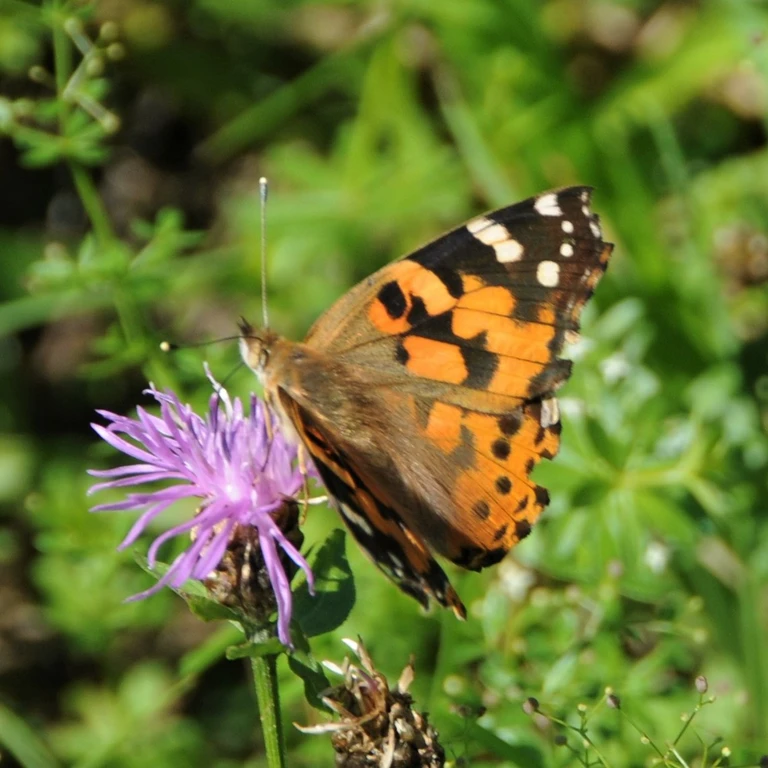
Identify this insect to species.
Vanessa cardui
